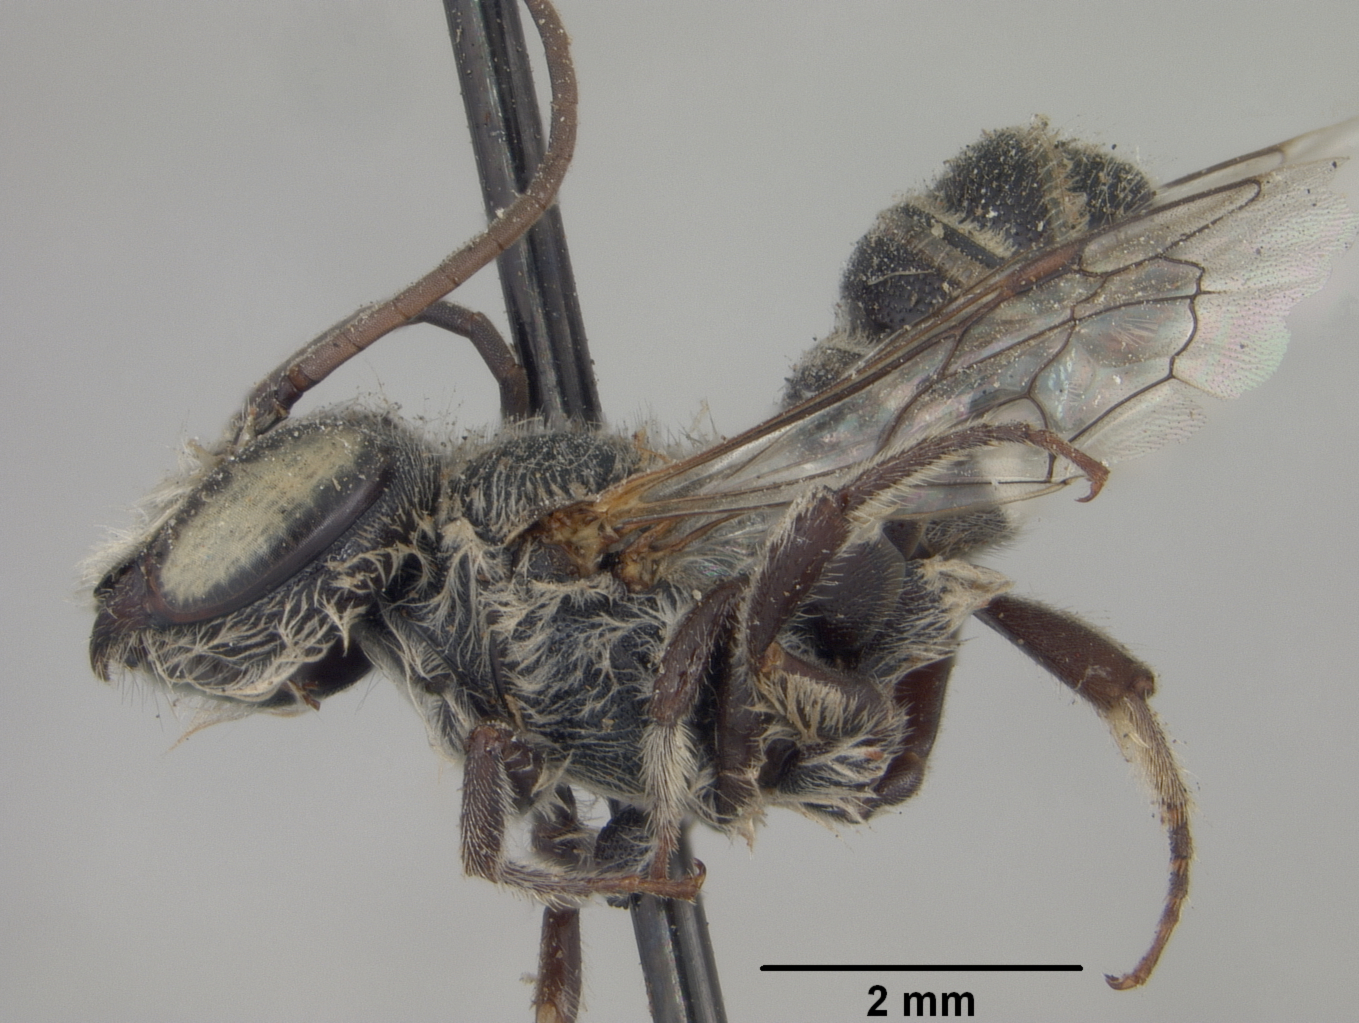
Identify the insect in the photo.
Megachile browni
